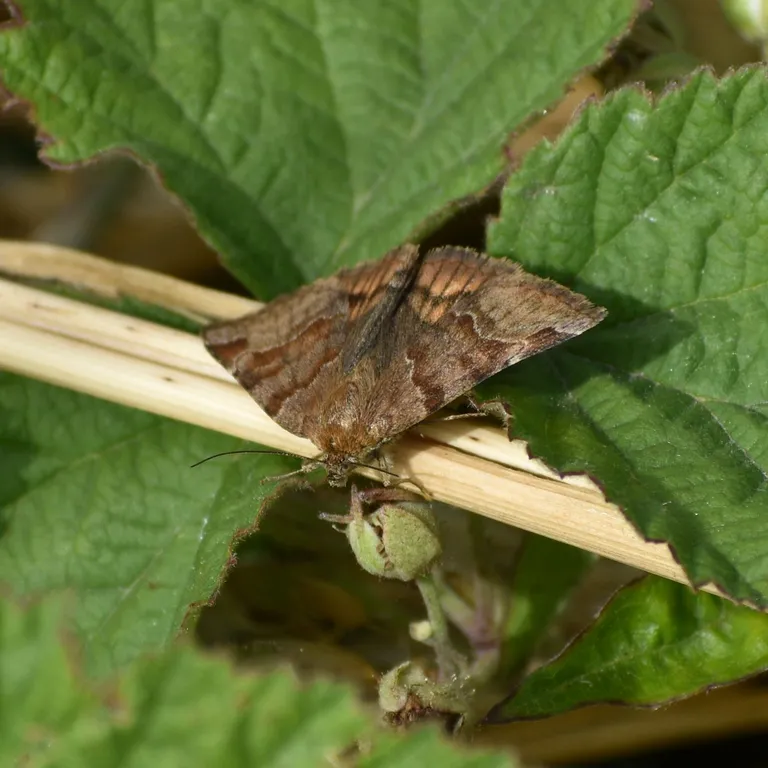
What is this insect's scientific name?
Euclidia glyphica
